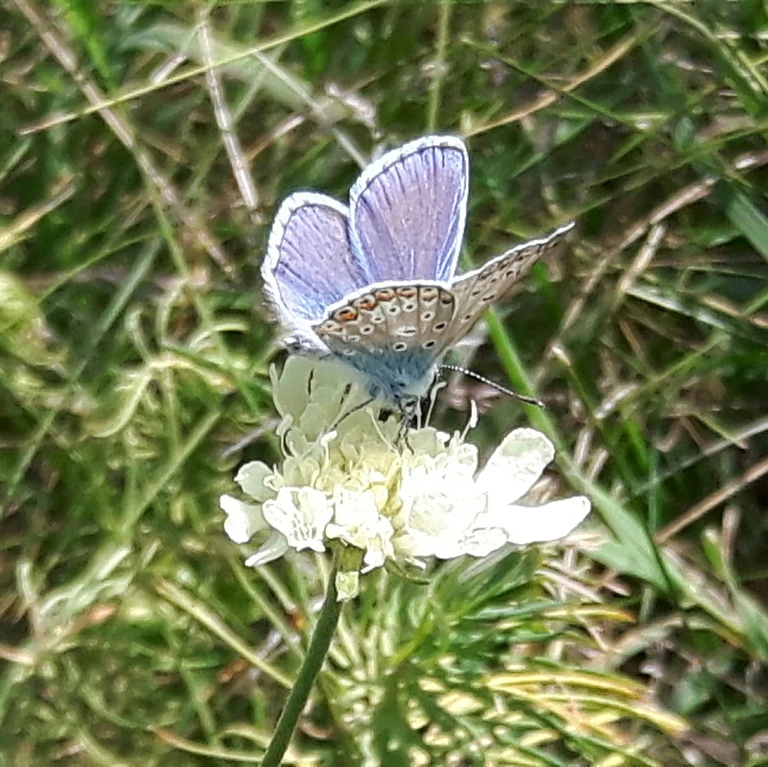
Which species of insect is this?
Polyommatus icarus
